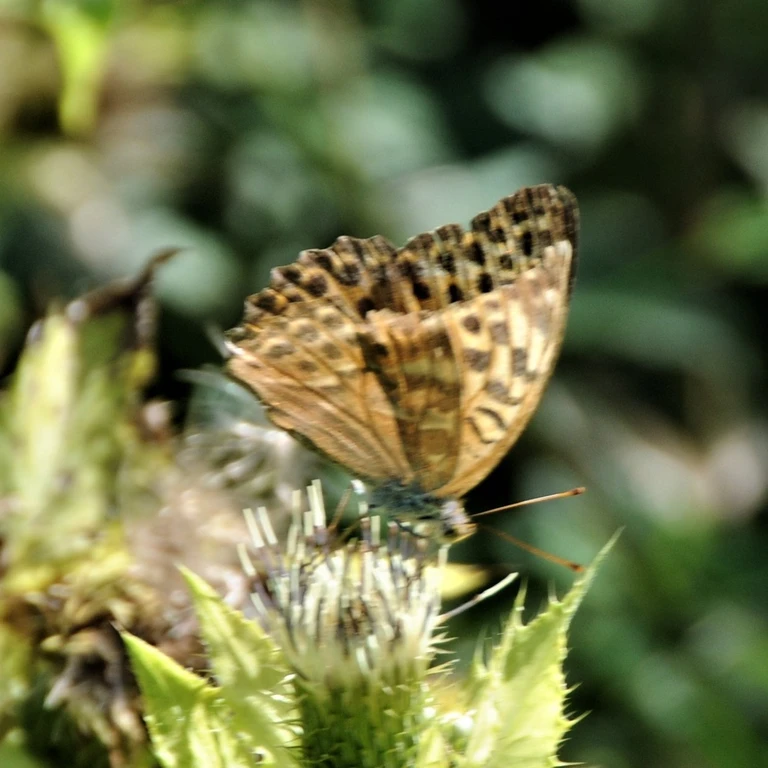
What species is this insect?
Argynnis paphia
